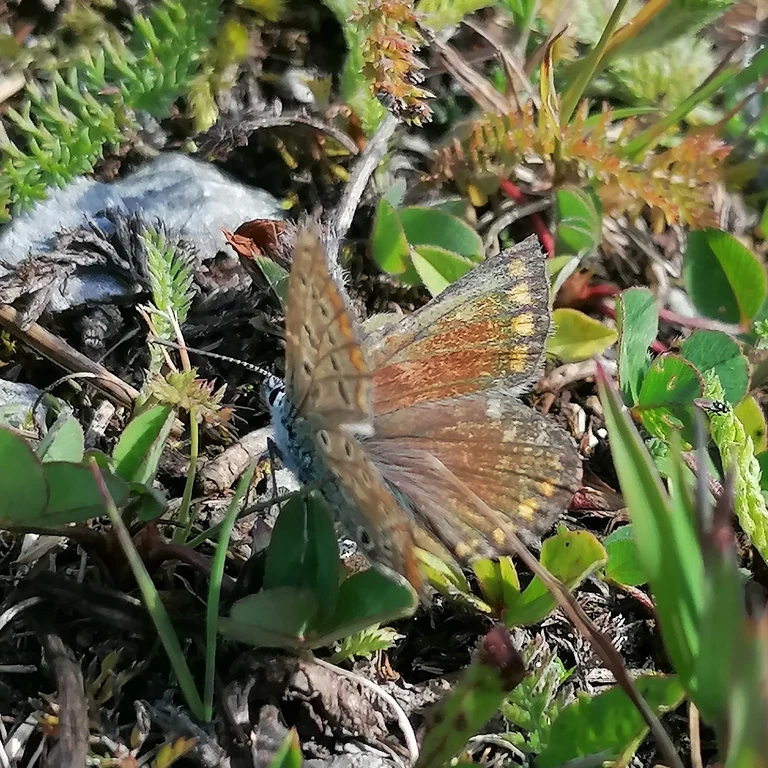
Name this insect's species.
Polyommatus icarus
